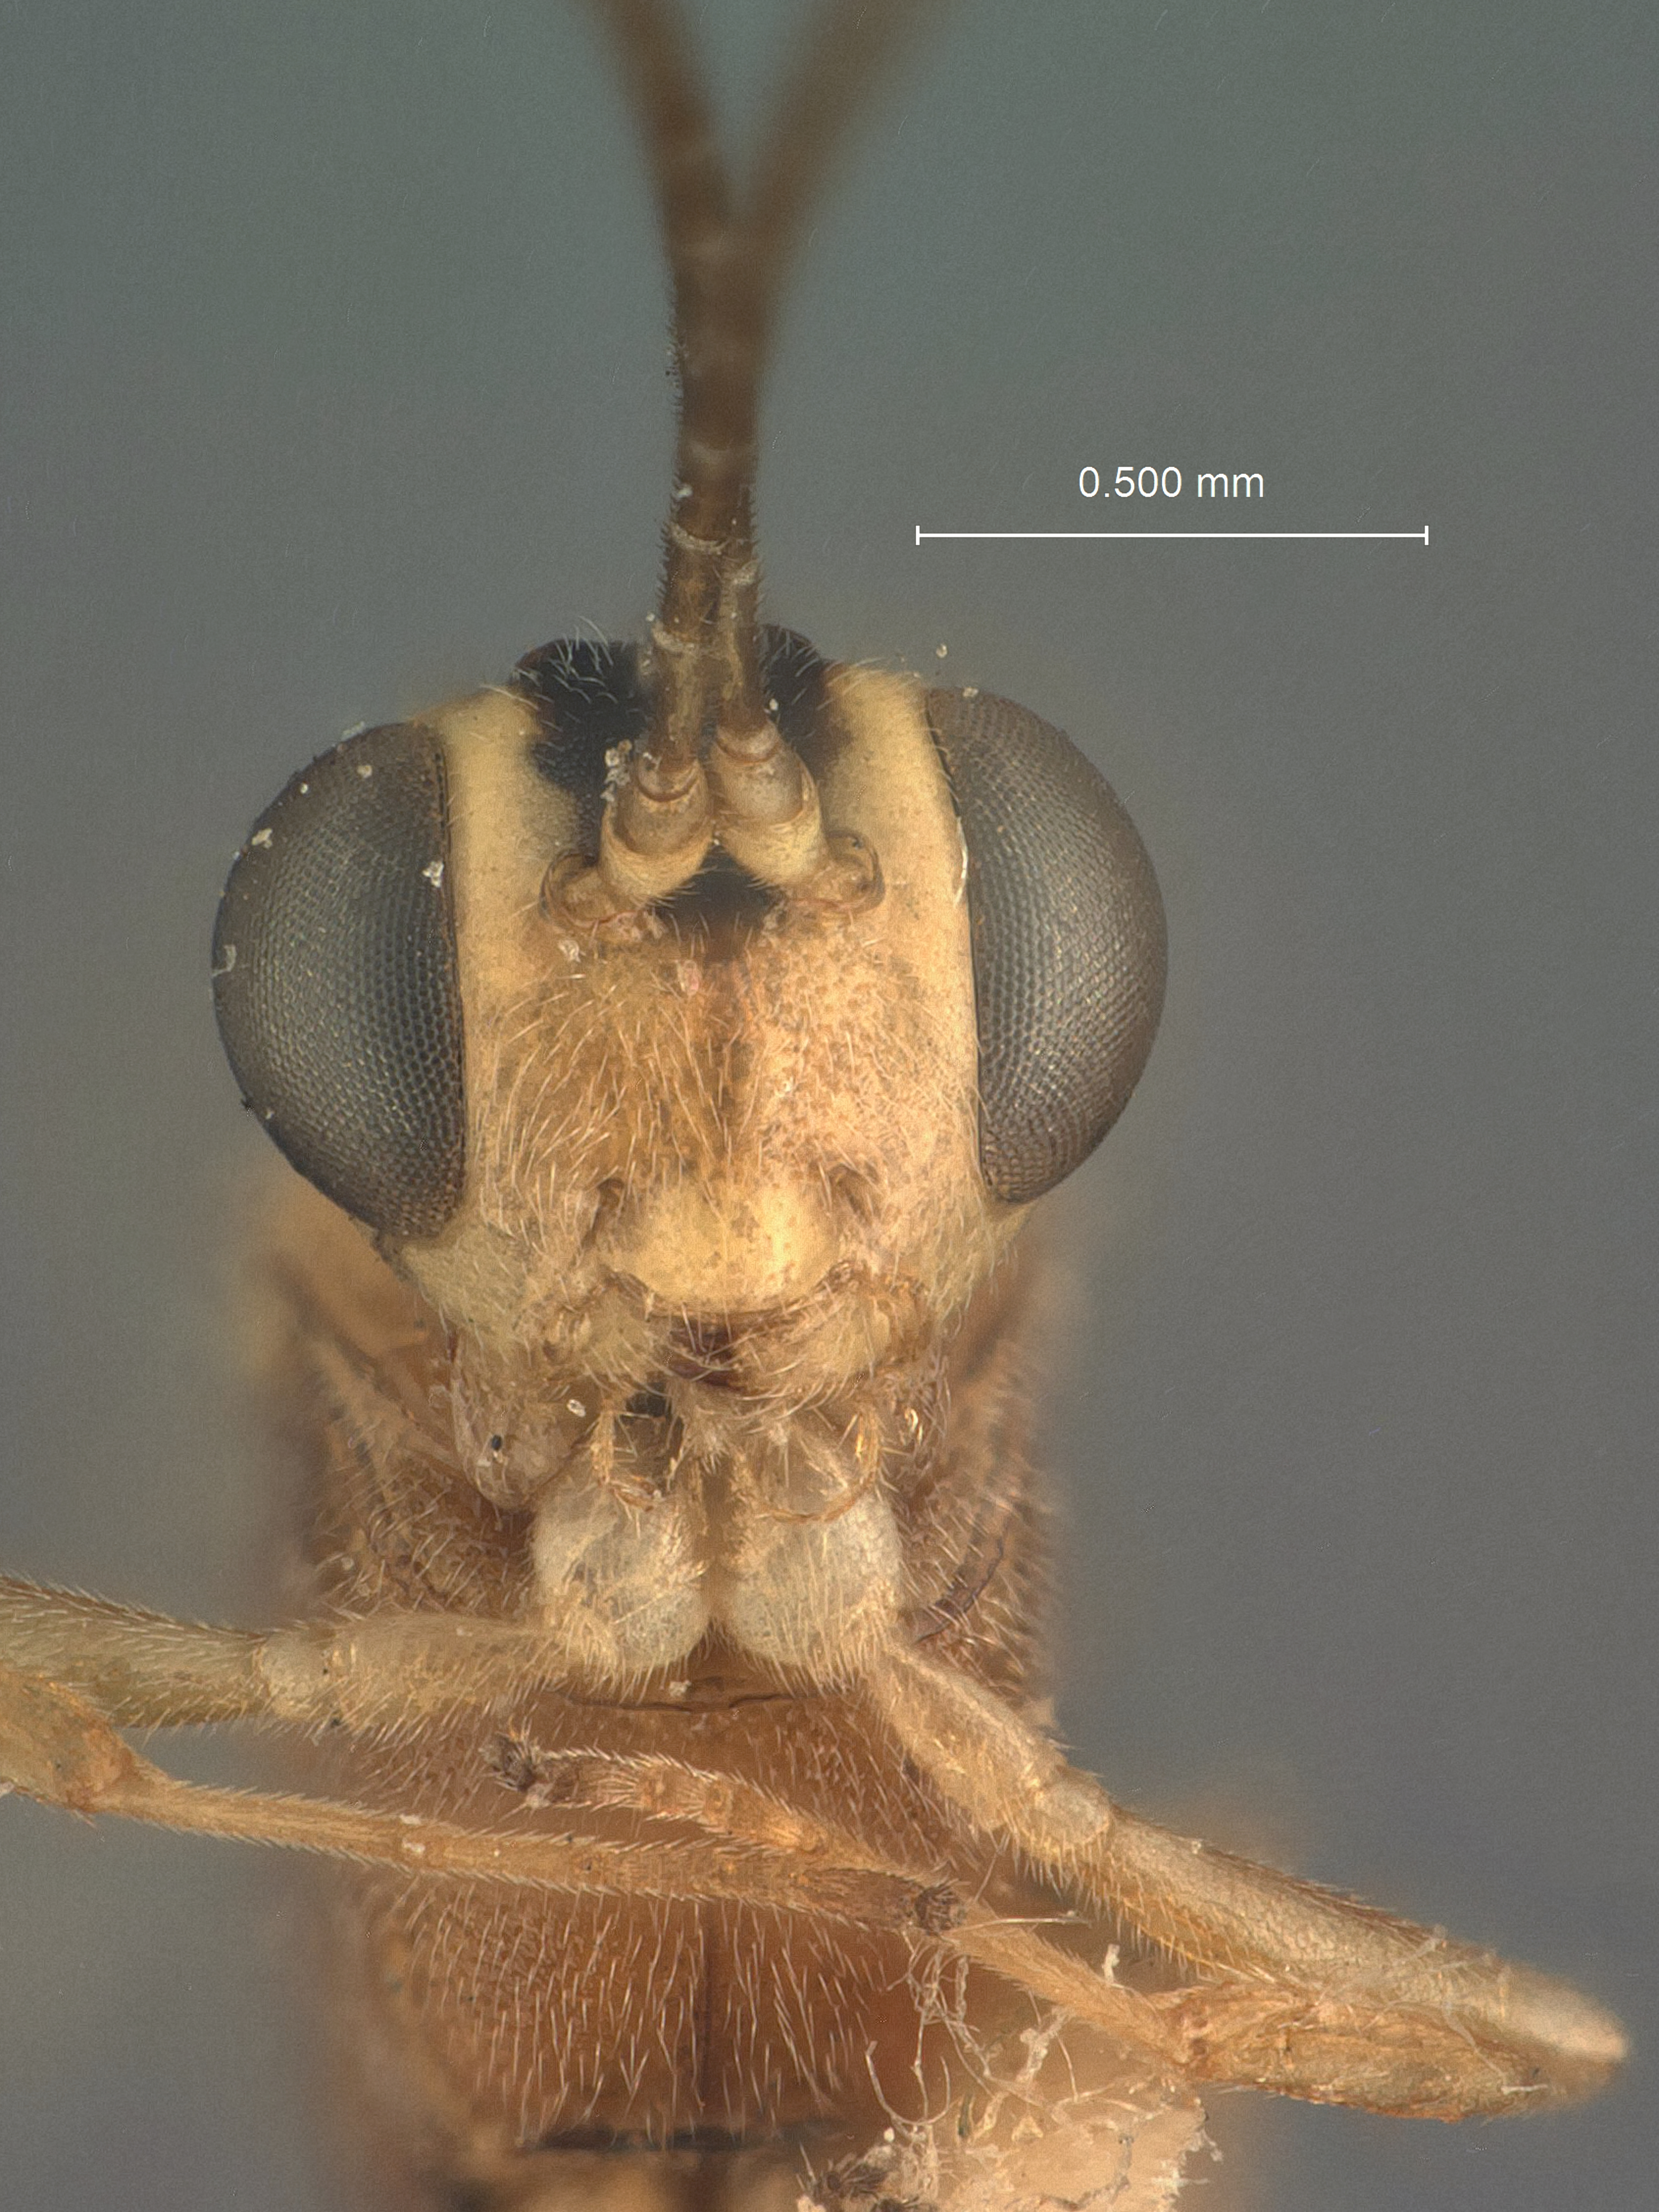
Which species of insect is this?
Cremastus platynotae
